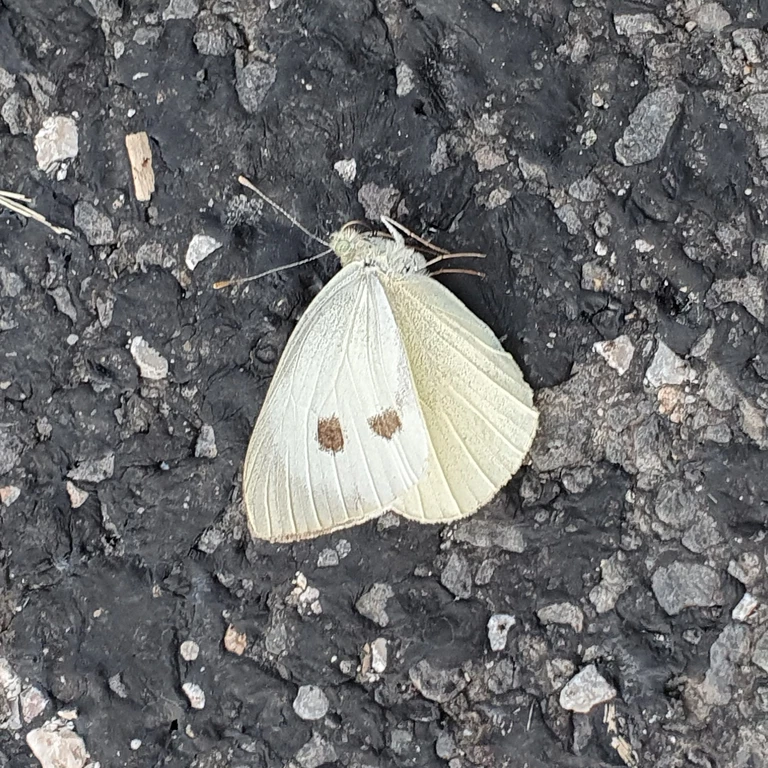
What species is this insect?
Pieris brassicae
